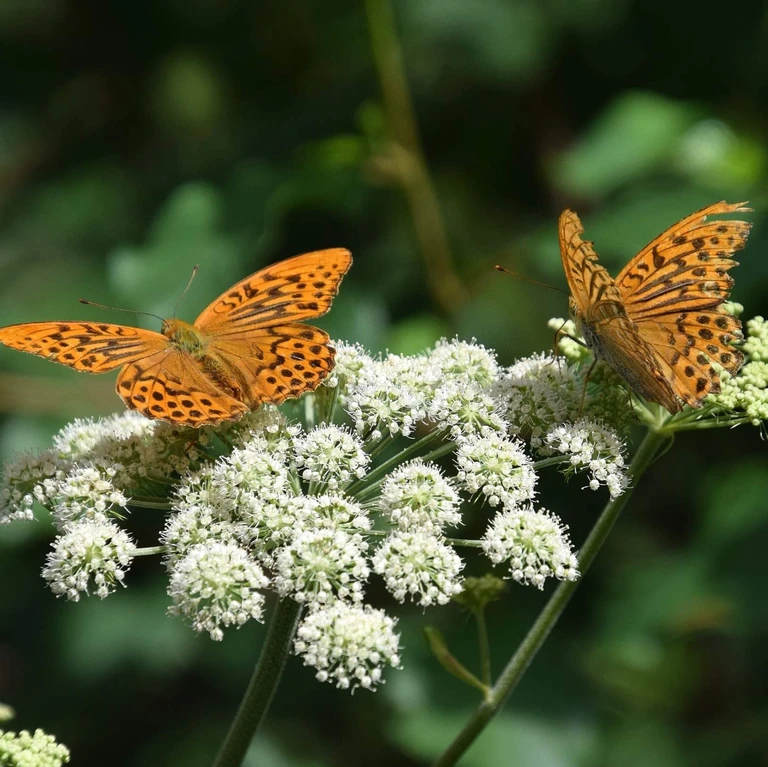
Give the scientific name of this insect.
Argynnis paphia
